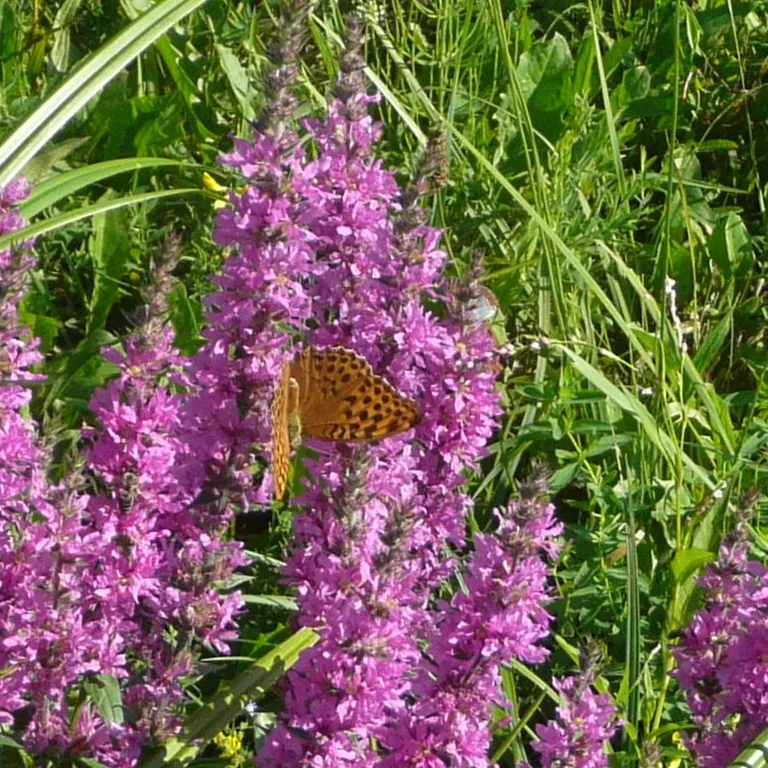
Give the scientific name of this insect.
Argynnis paphia
